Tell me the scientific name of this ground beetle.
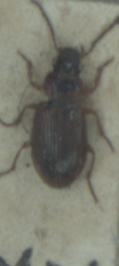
Dicheirotrichus placidus
